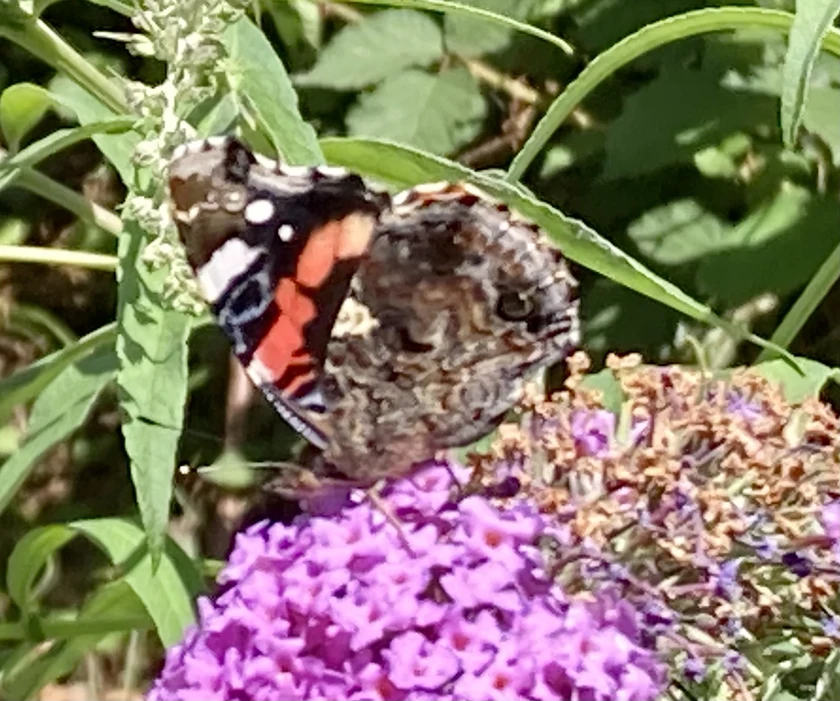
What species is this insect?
Vanessa atalanta
